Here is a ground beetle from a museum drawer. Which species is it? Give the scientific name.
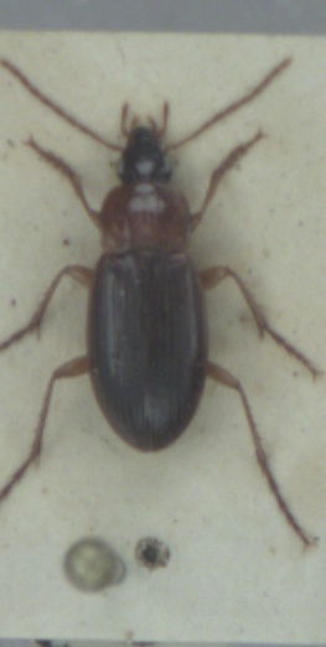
Calathus cinctus
